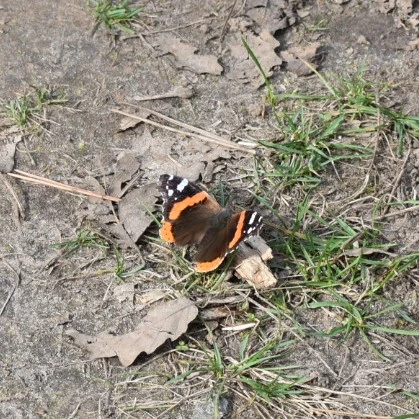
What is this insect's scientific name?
Vanessa atalanta
